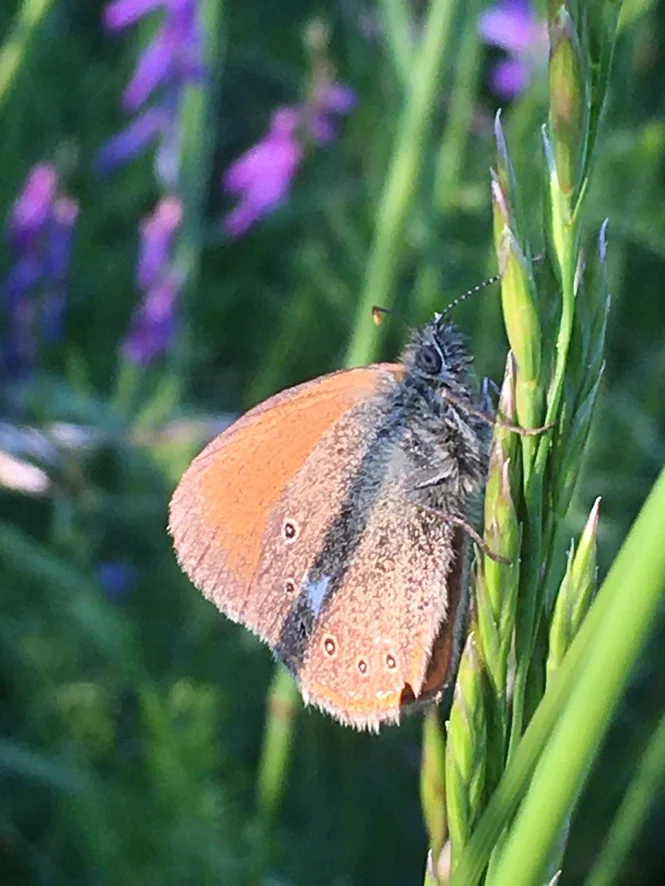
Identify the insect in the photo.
Coenonympha glycerion (also Coenonympha iphis)
